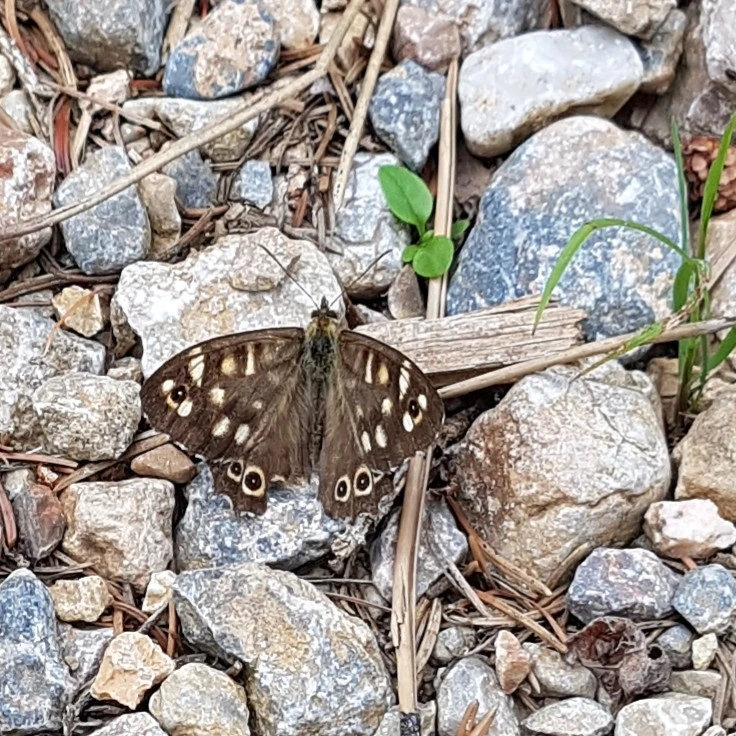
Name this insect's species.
Pararge aegeria
